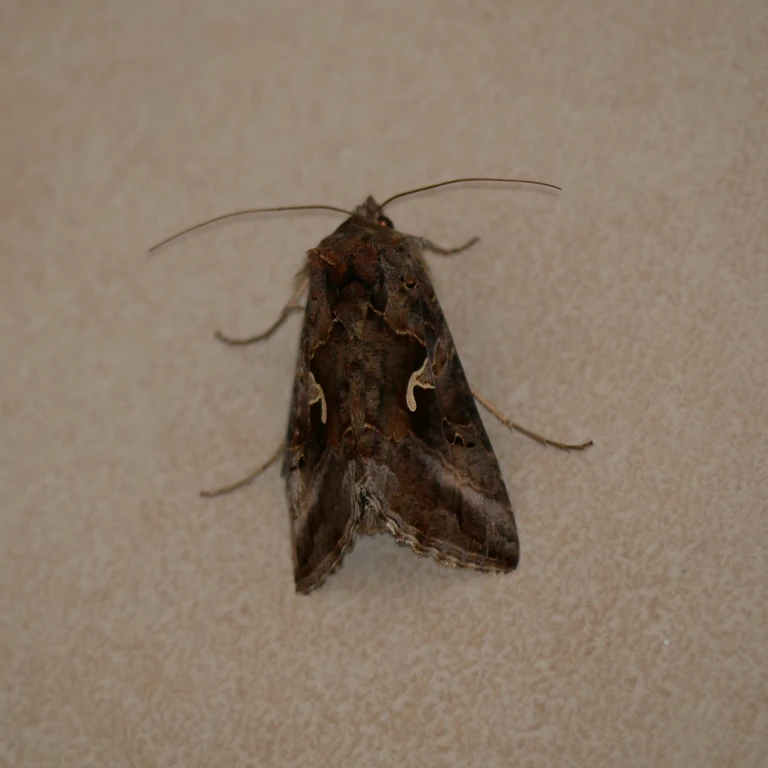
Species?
Autographa gamma
